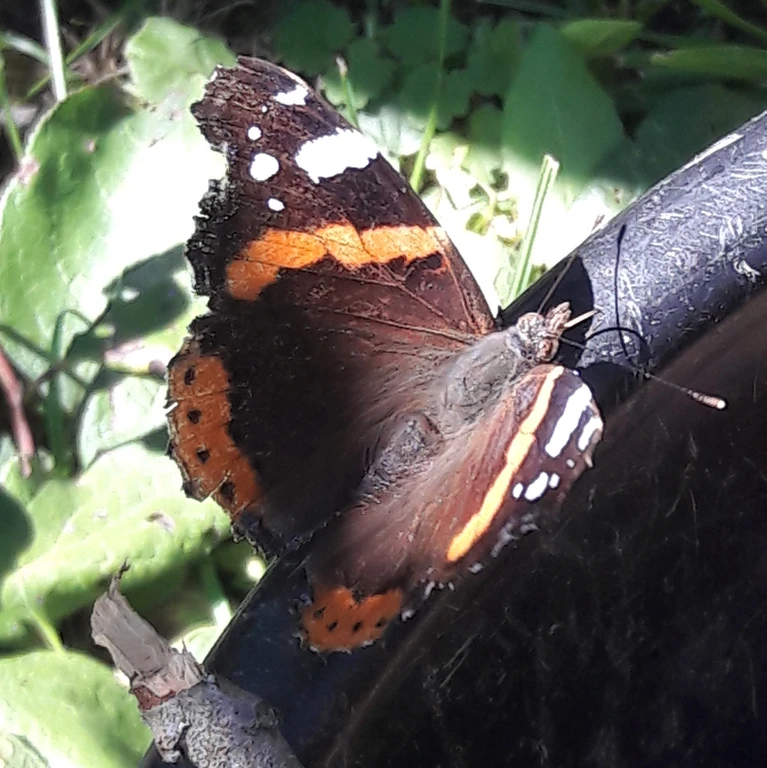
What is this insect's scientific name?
Vanessa atalanta
